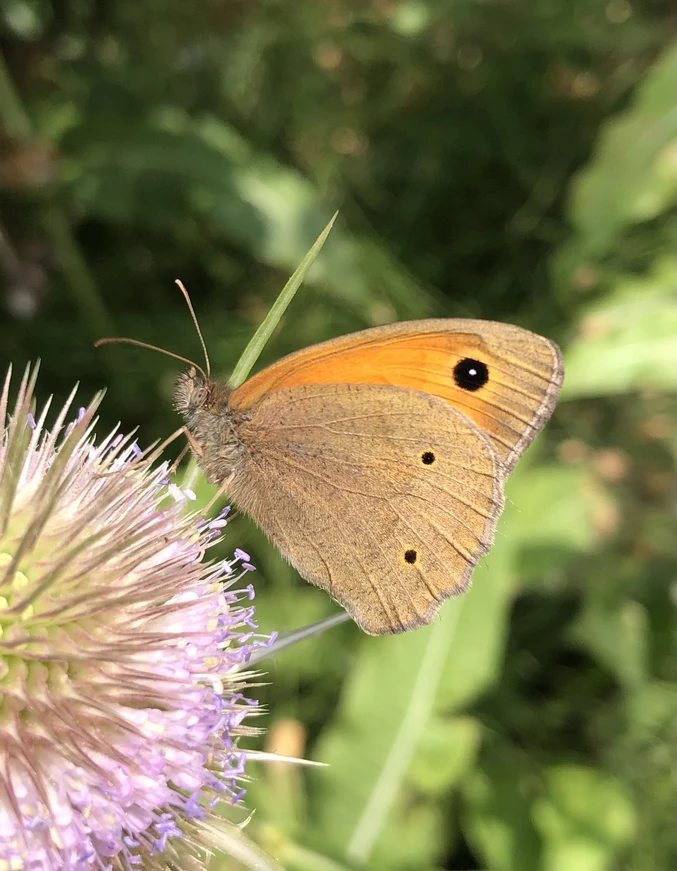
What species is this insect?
Maniola jurtina
